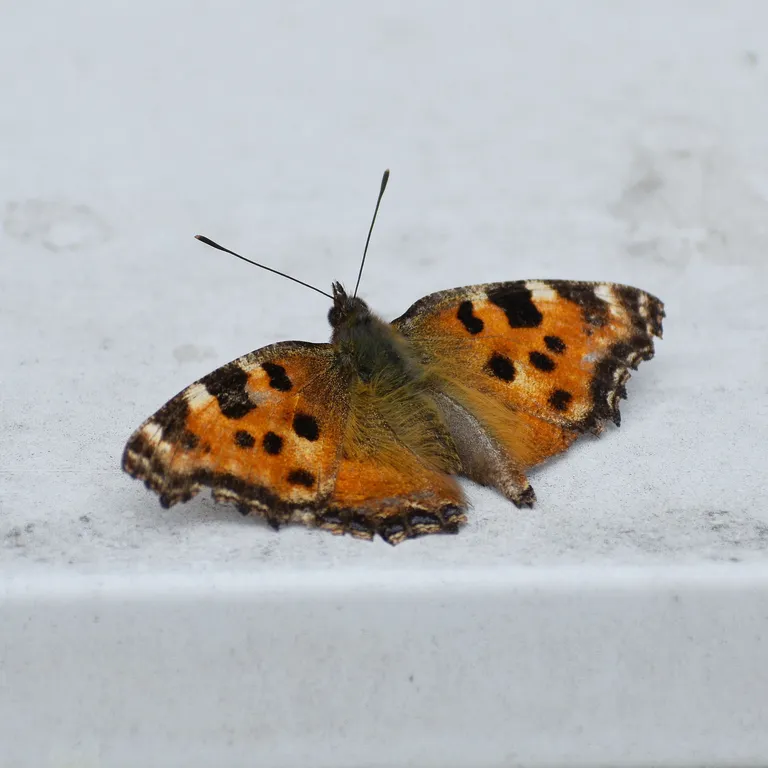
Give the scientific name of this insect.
Nymphalis polychloros
